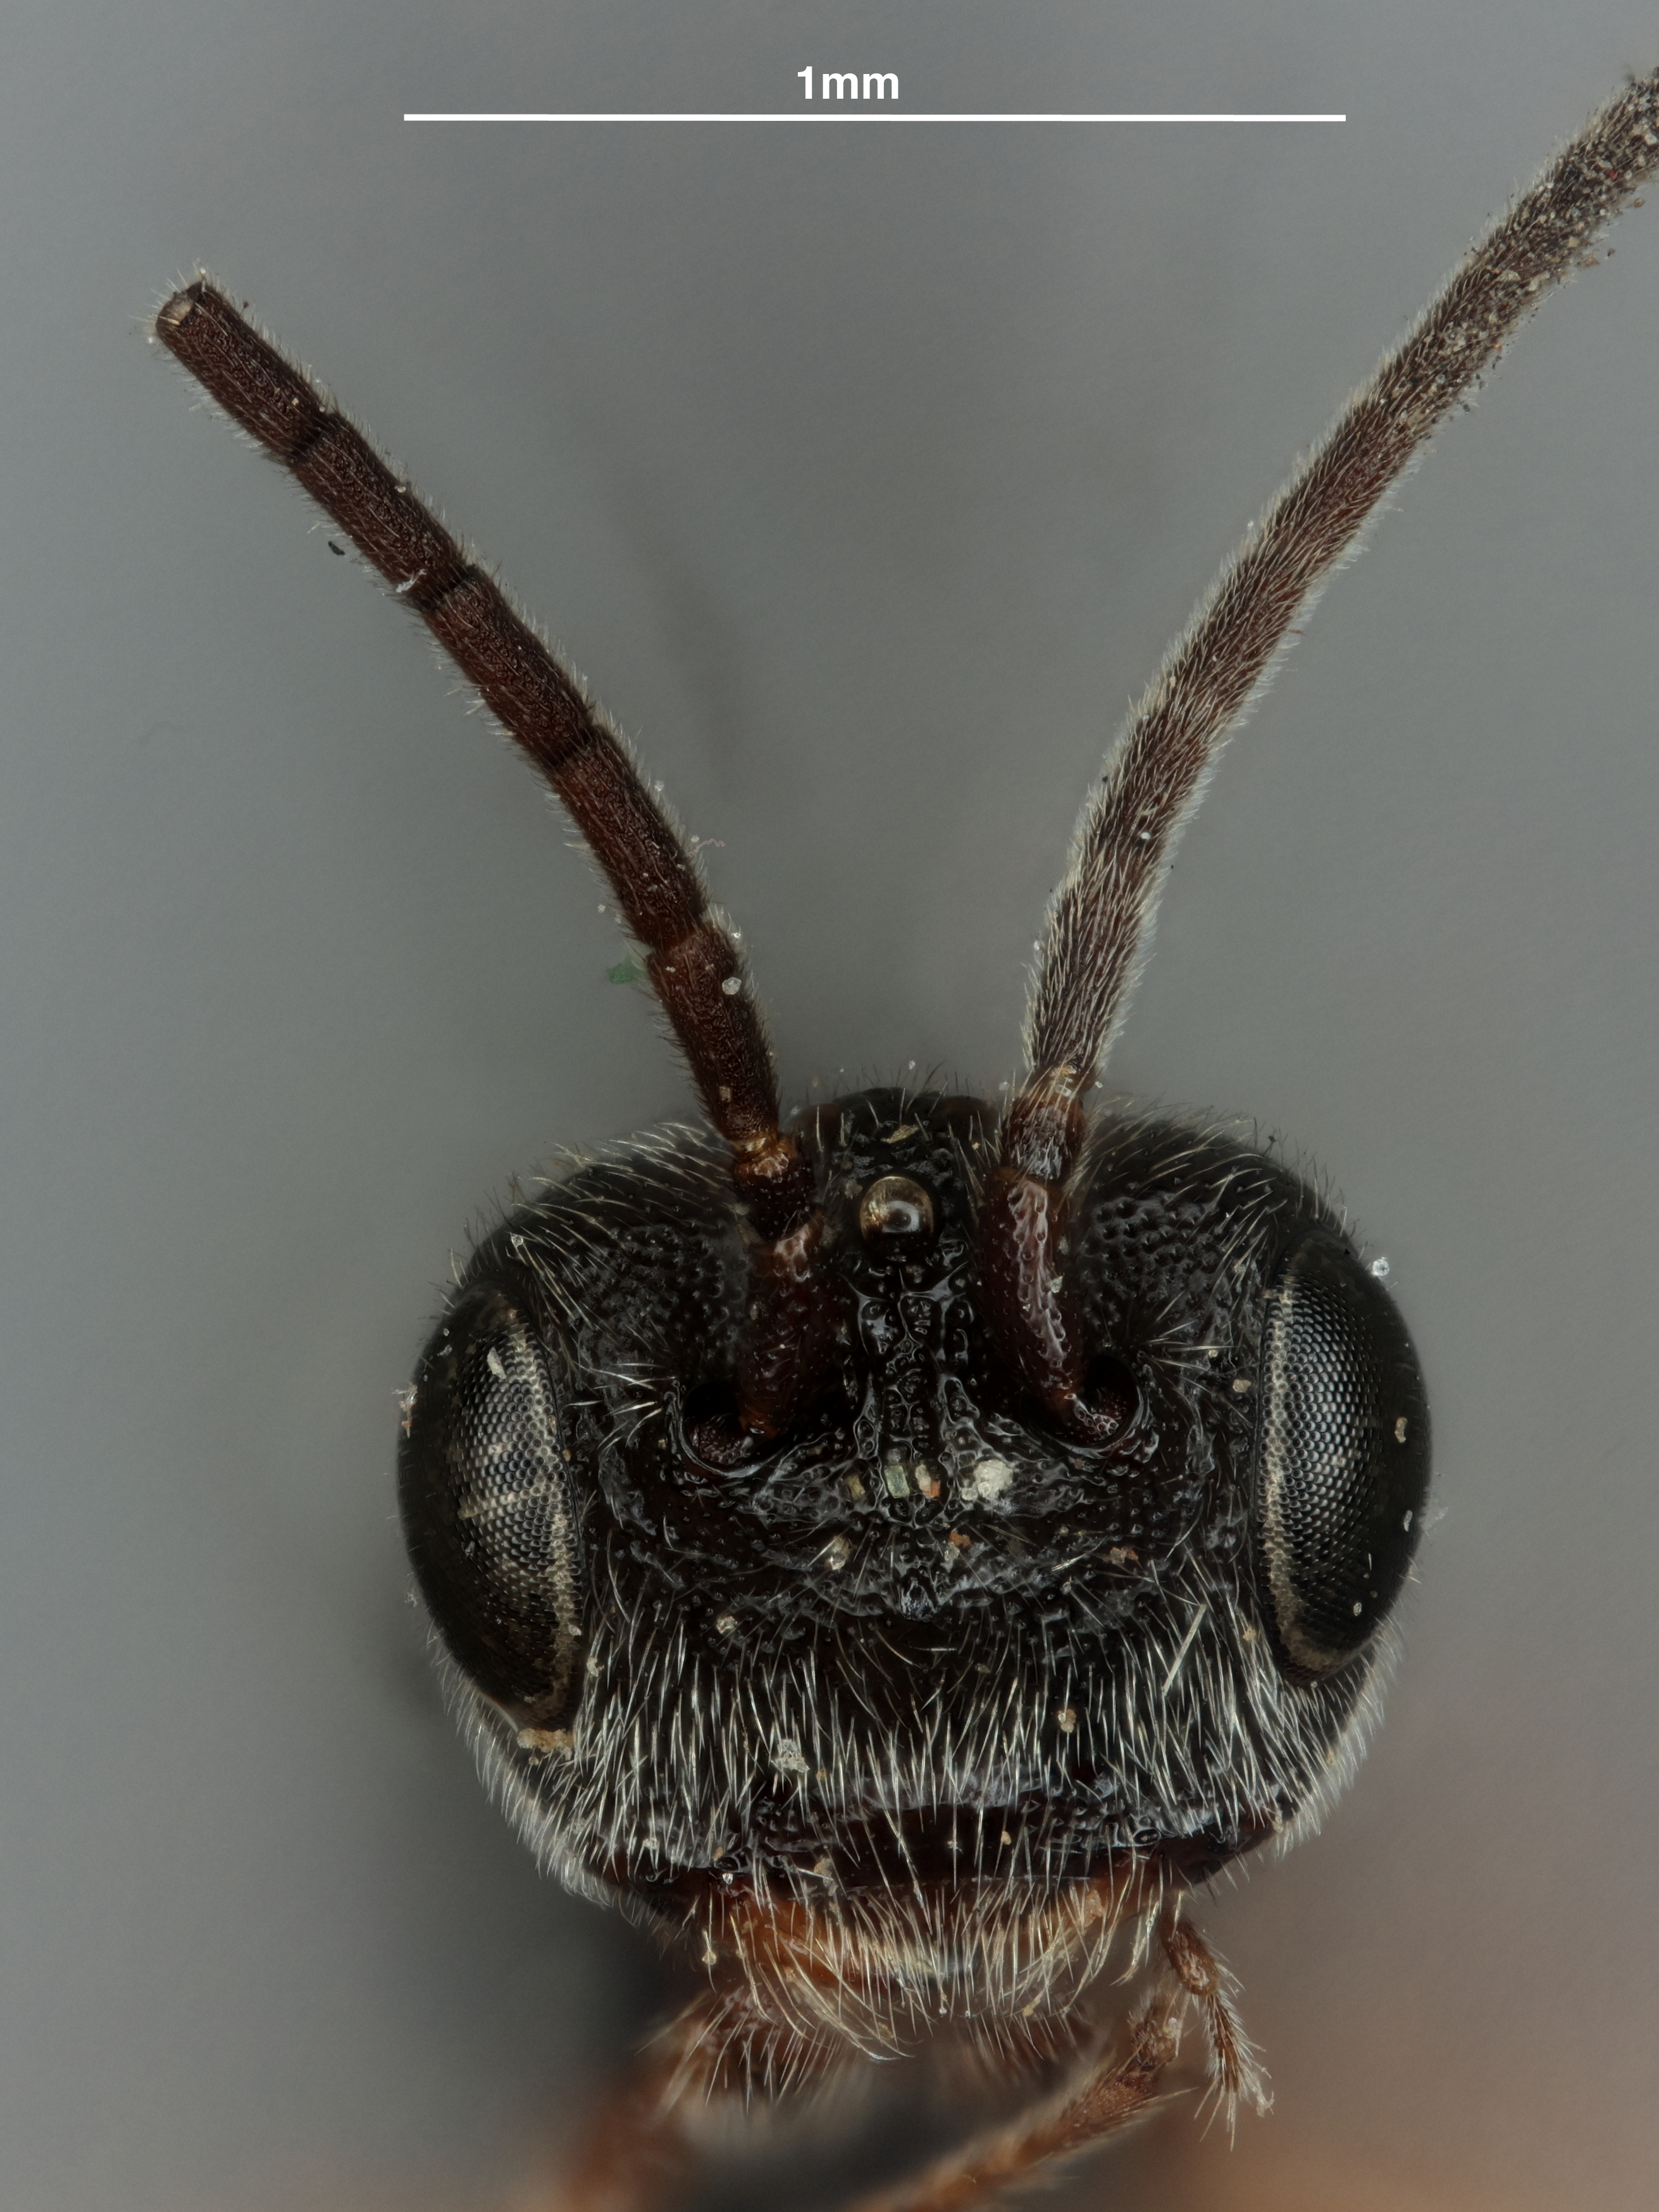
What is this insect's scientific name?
Urosigalphus punctifrons
